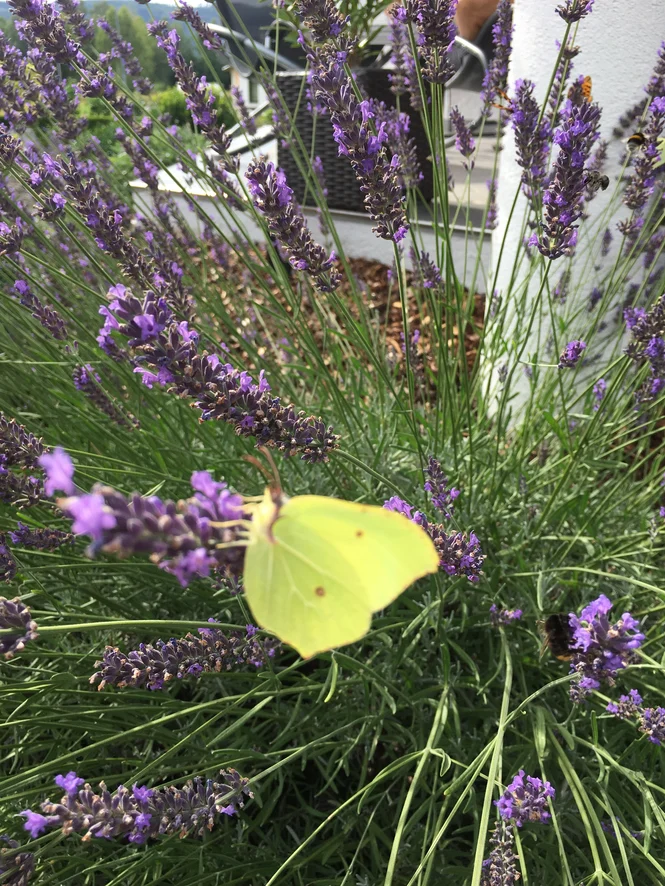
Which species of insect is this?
Gonepteryx rhamni
